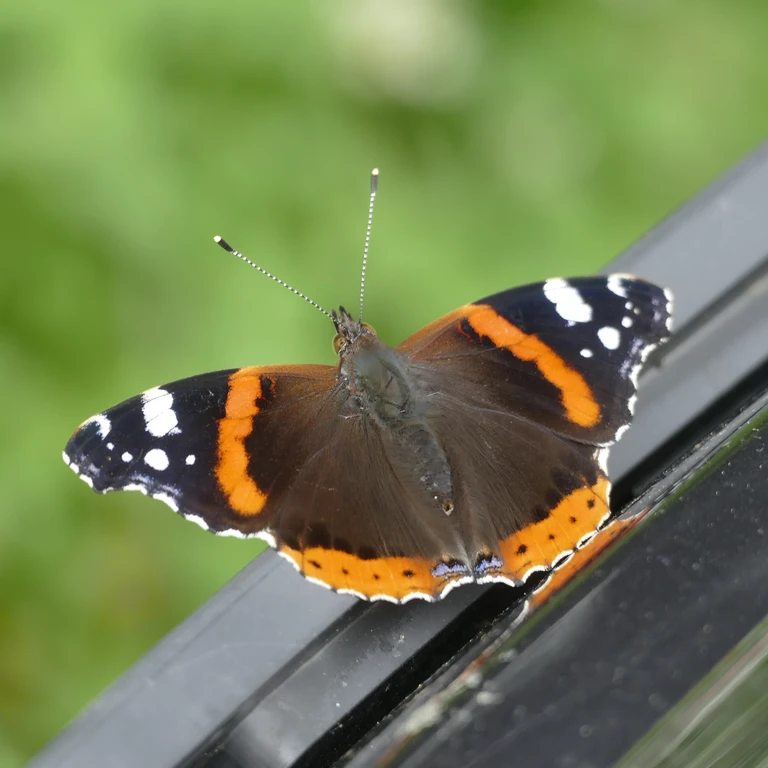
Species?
Vanessa atalanta
